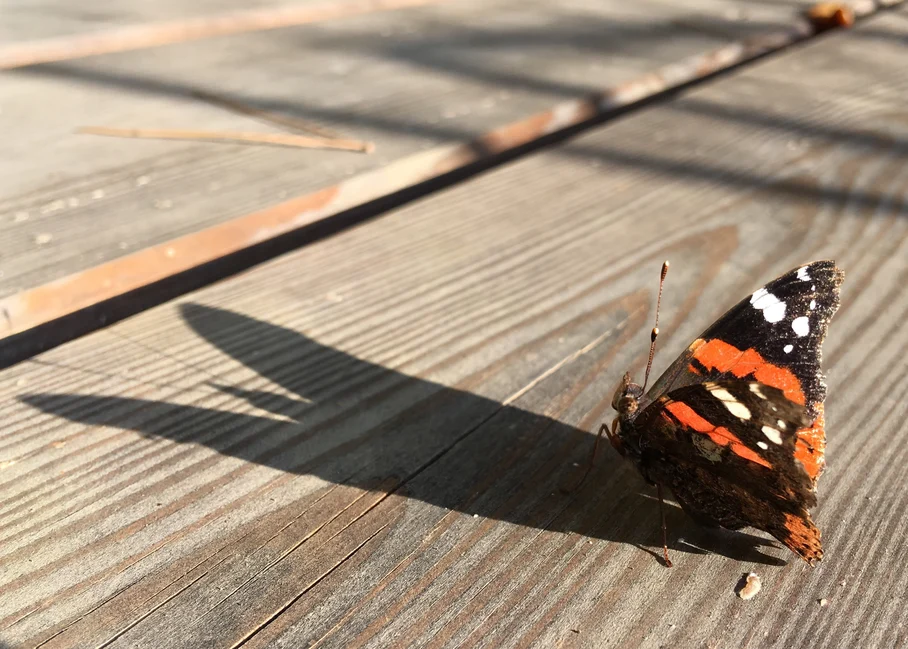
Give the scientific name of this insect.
Vanessa atalanta
